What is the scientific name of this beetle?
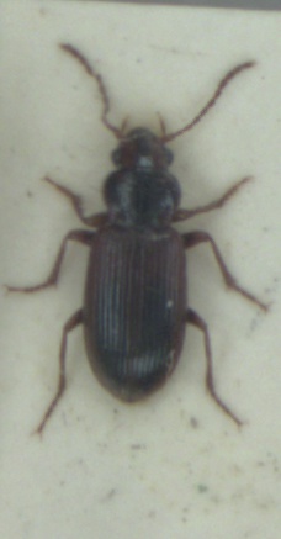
Dicheirotrichus gustavii
